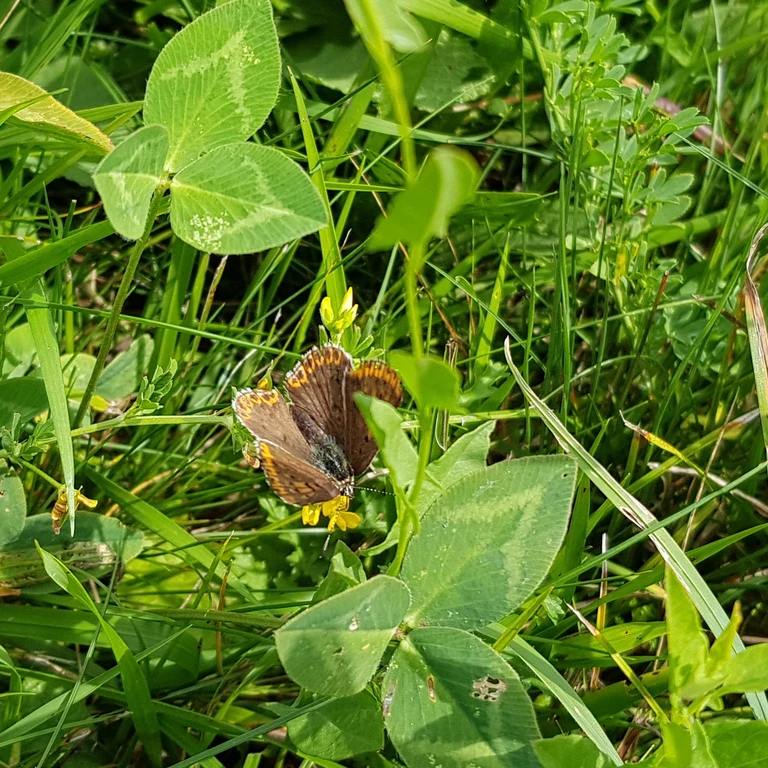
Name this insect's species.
Lycaena tityrus (also Loweia tityrus)
